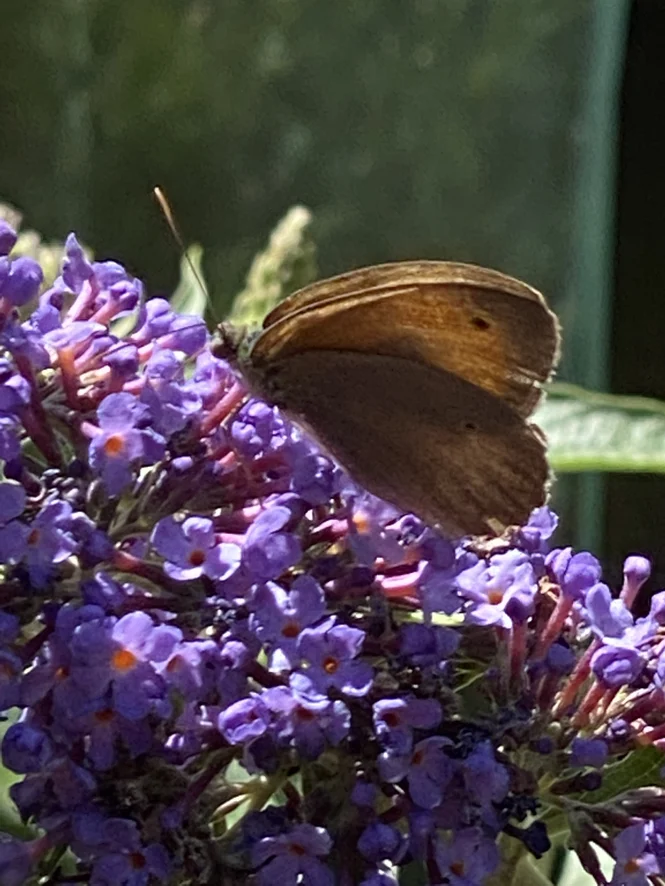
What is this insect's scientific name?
Maniola jurtina
